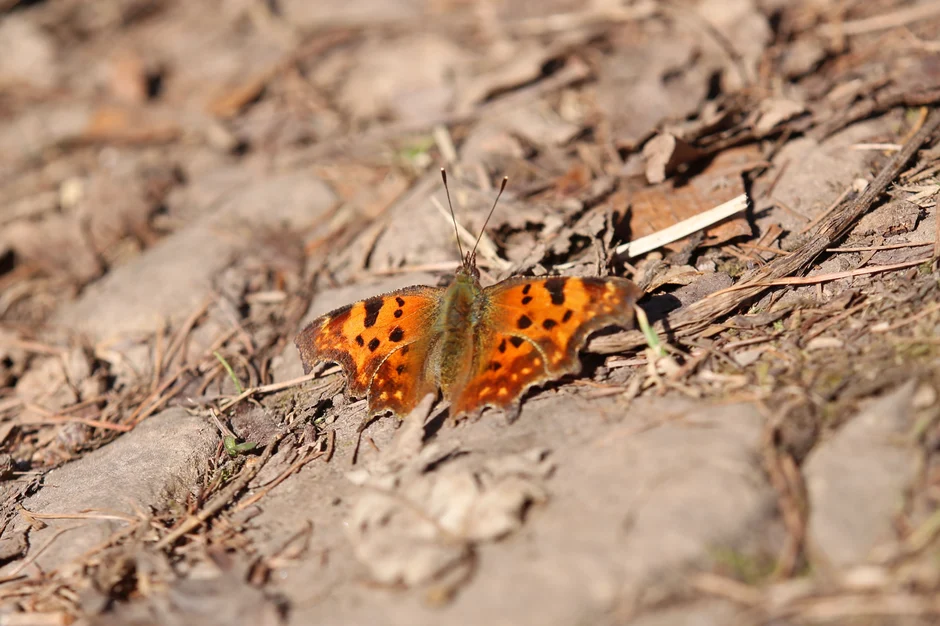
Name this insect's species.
Polygonia c-album
